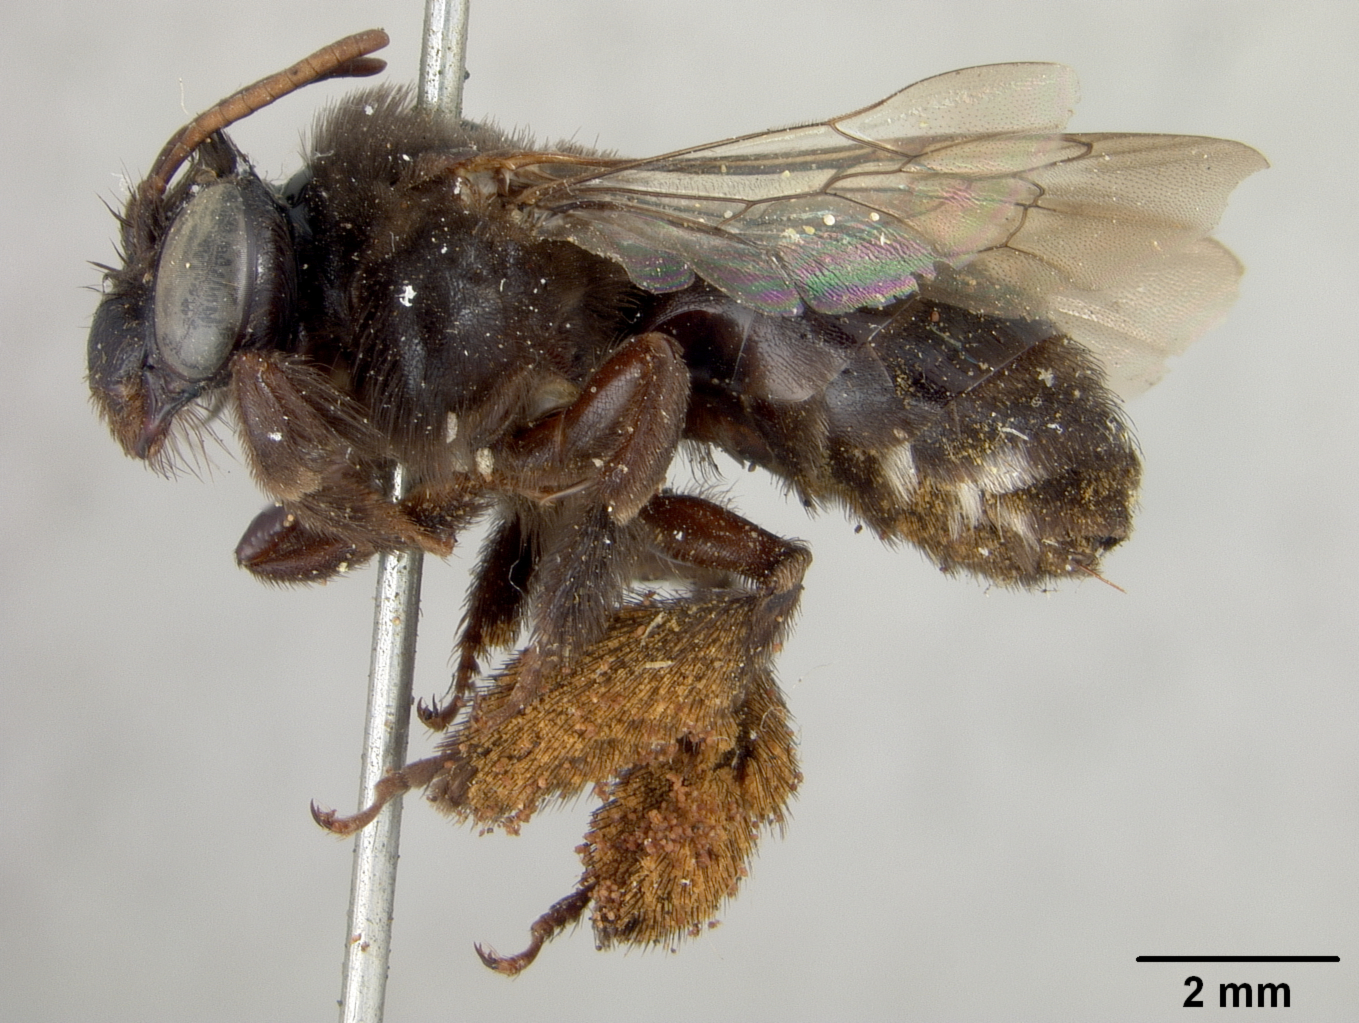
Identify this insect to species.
Svastra reductior
